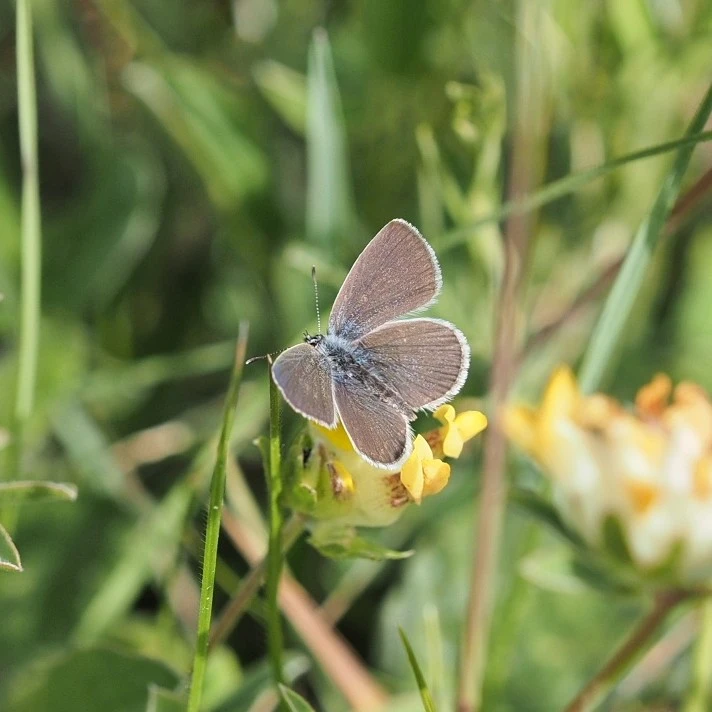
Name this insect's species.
Cupido minimus
